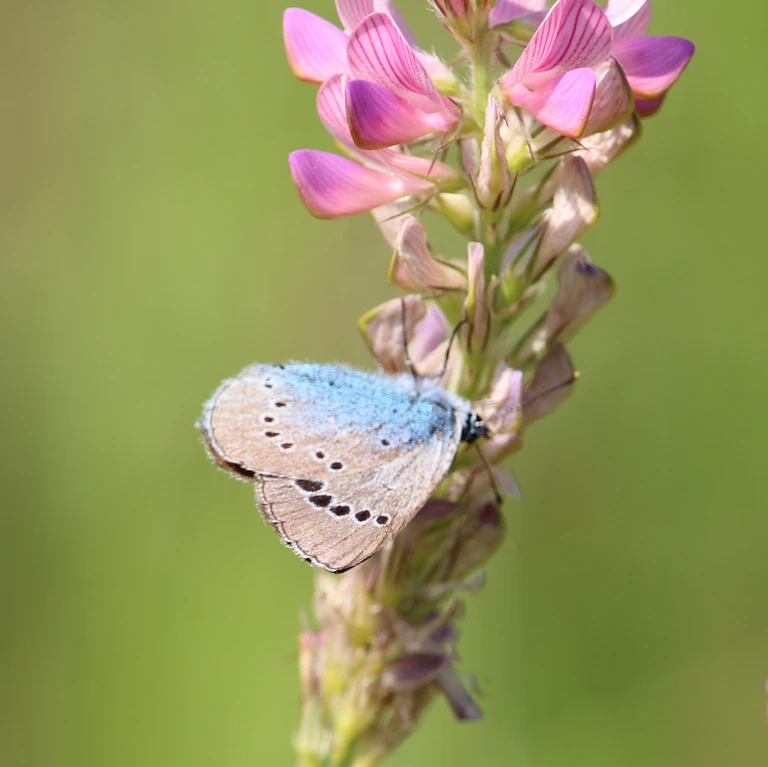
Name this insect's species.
Glaucopsyche alexis
